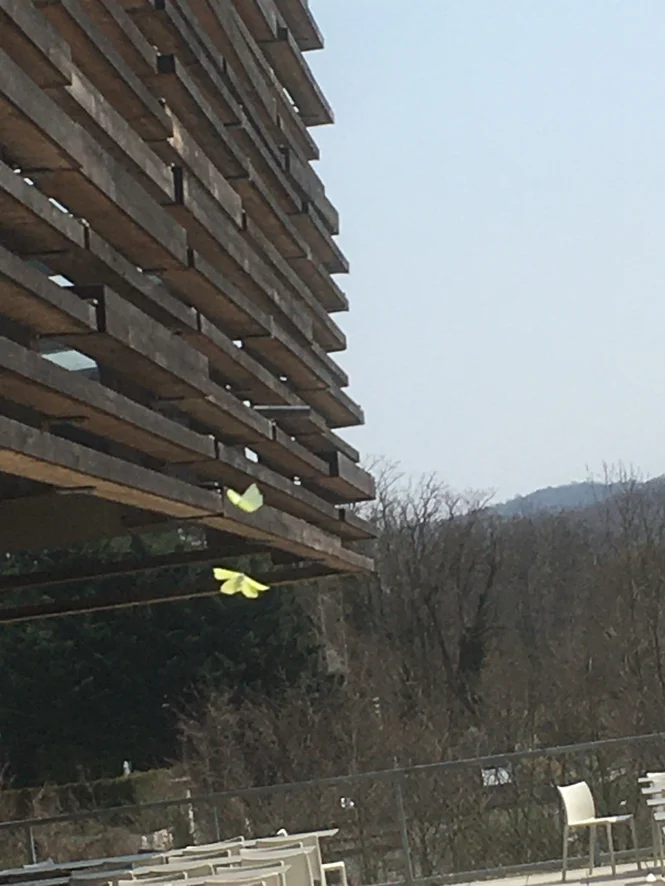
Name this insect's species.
Gonepteryx rhamni
